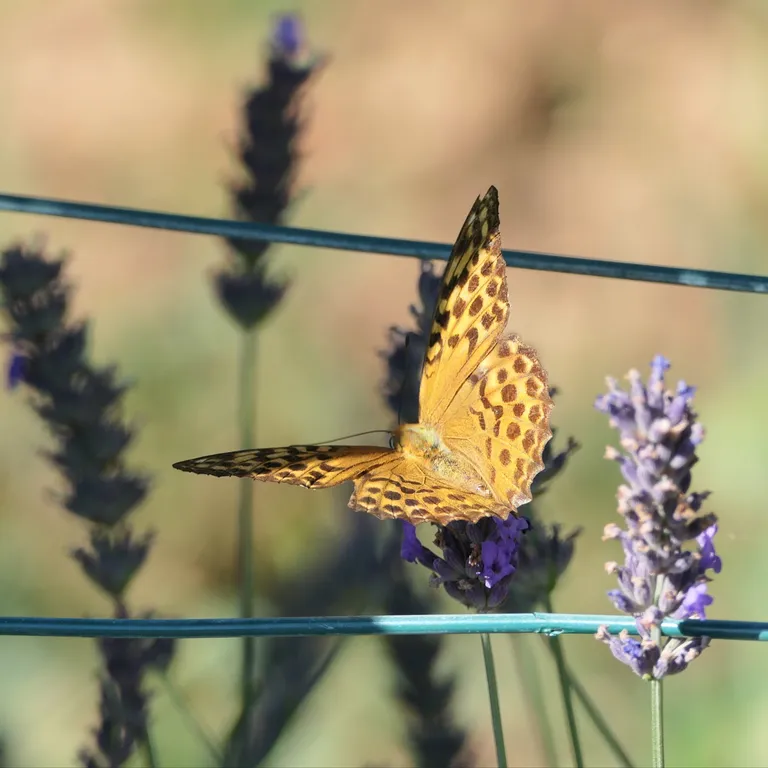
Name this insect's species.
Argynnis paphia
